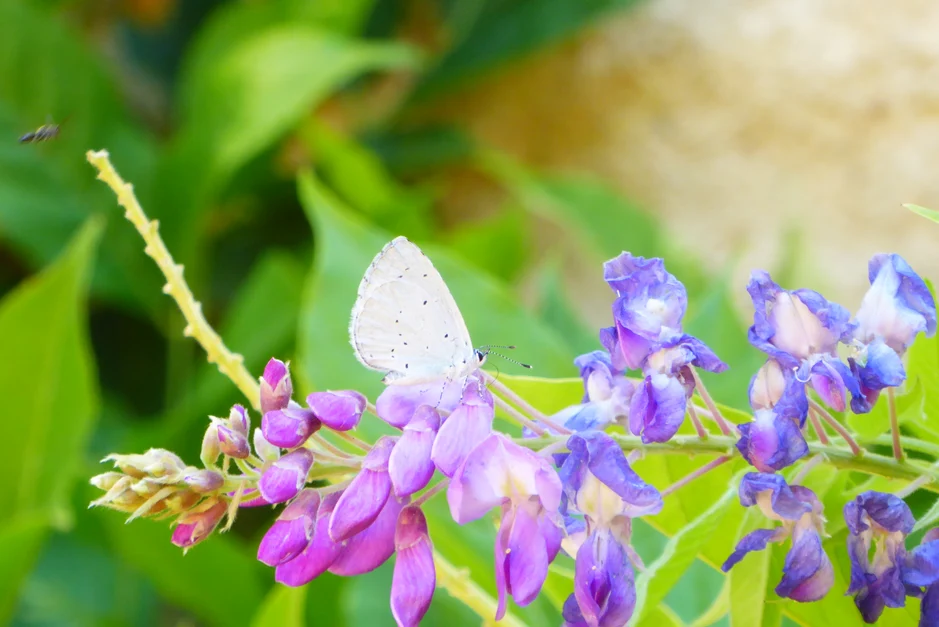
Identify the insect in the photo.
Celastrina argiolus
